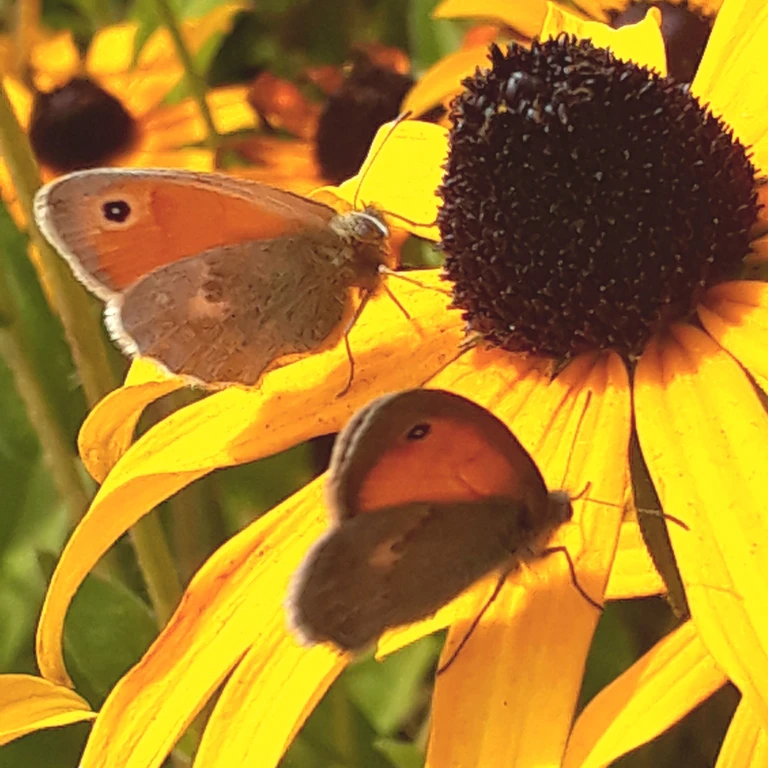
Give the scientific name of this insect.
Coenonympha pamphilus
